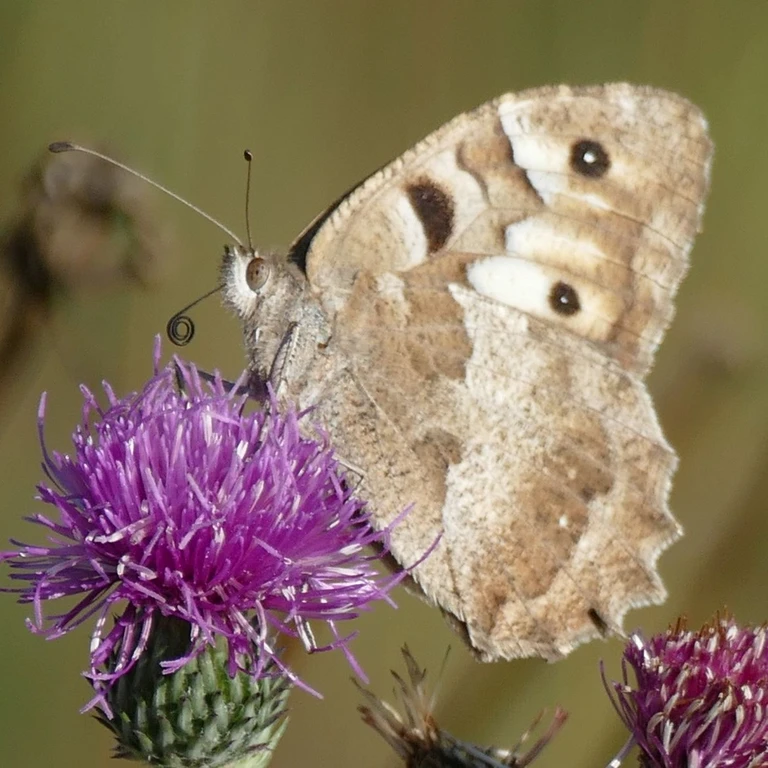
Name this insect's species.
Chazara briseis (also Satyrus briseis)
